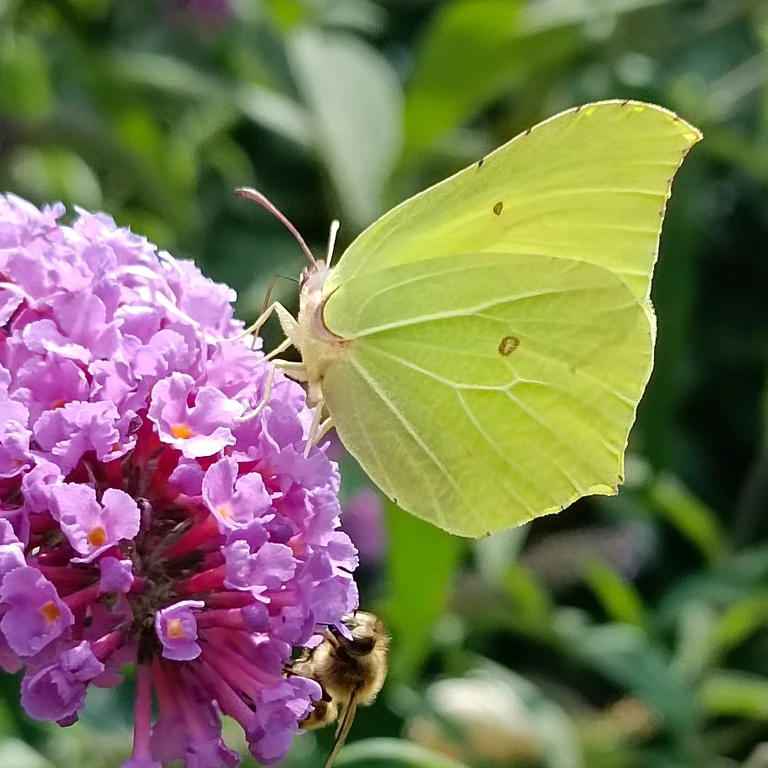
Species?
Gonepteryx rhamni
